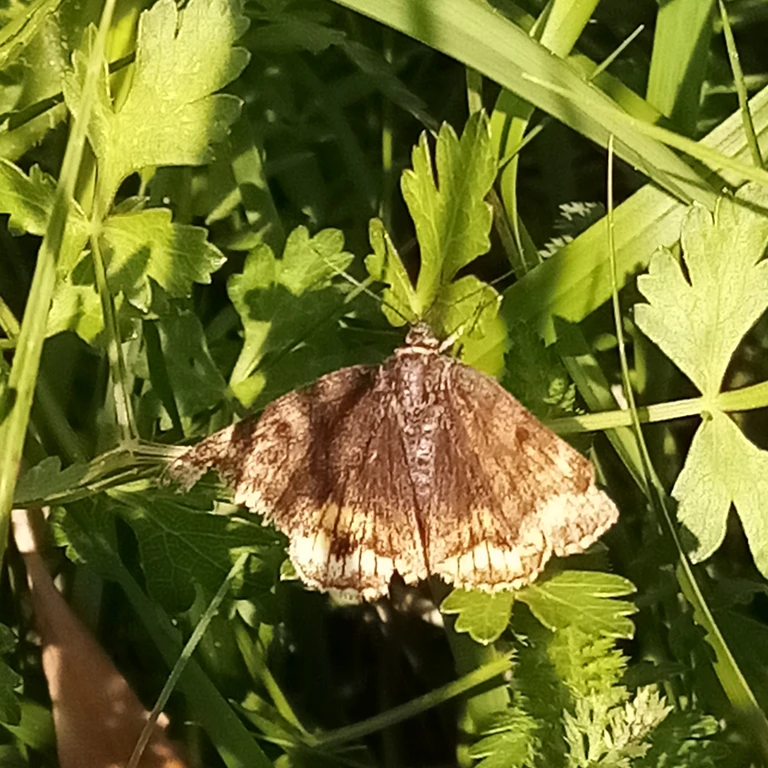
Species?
Euclidia glyphica
